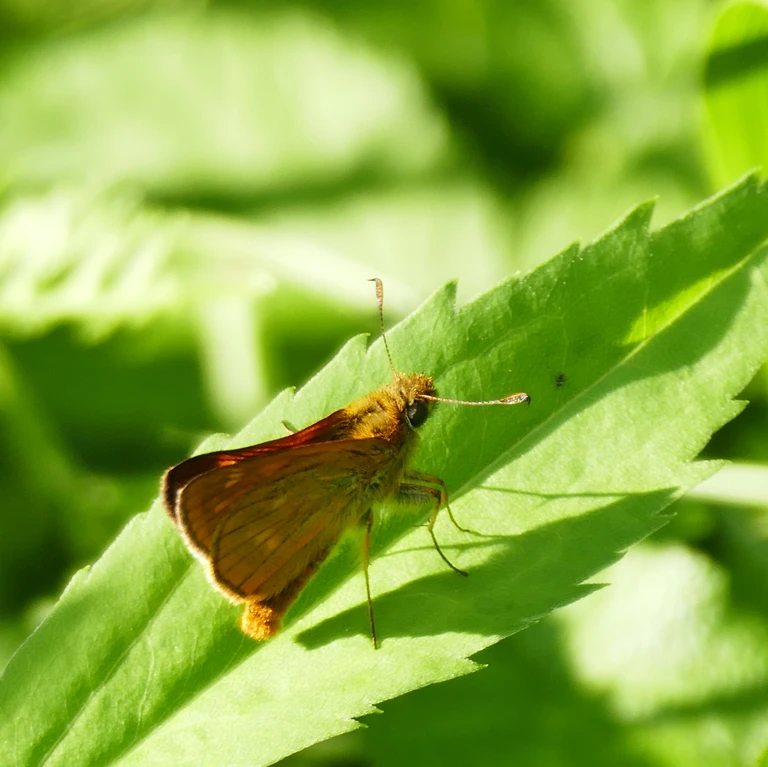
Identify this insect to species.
Ochlodes sylvanus (also Ochlodes venata)
